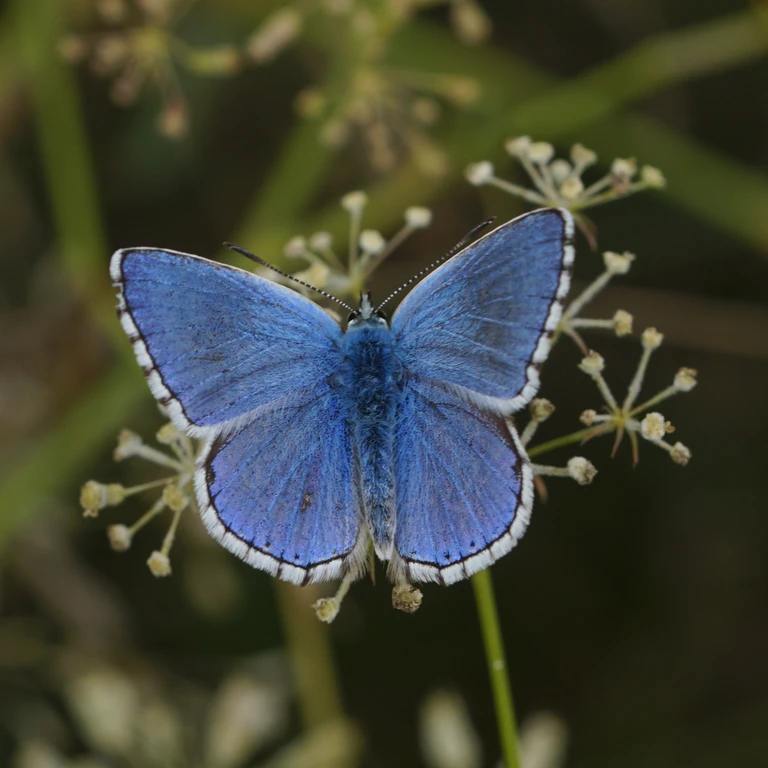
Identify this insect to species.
Lysandra bellargus
